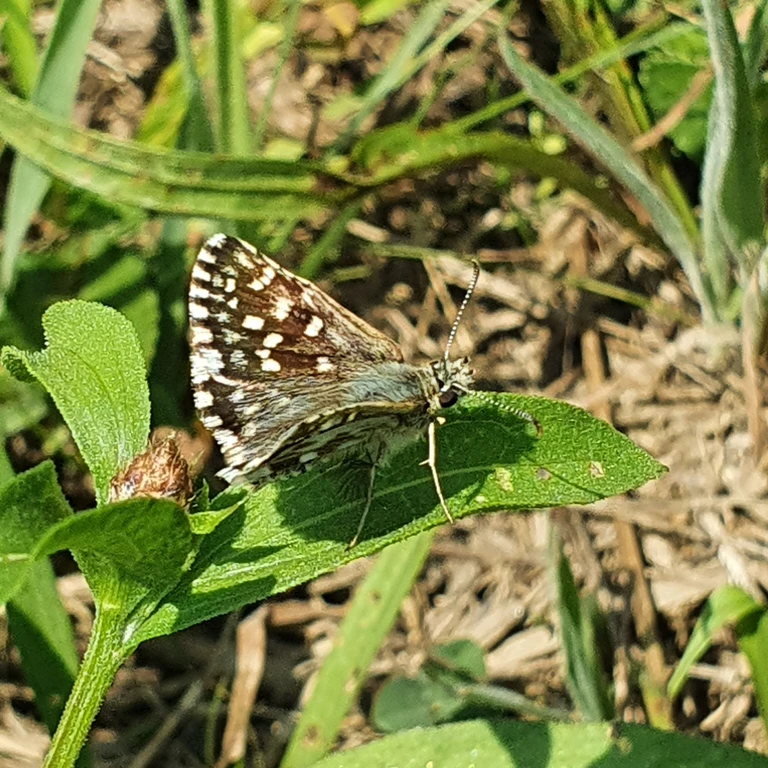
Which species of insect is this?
Pyrgus malvae
